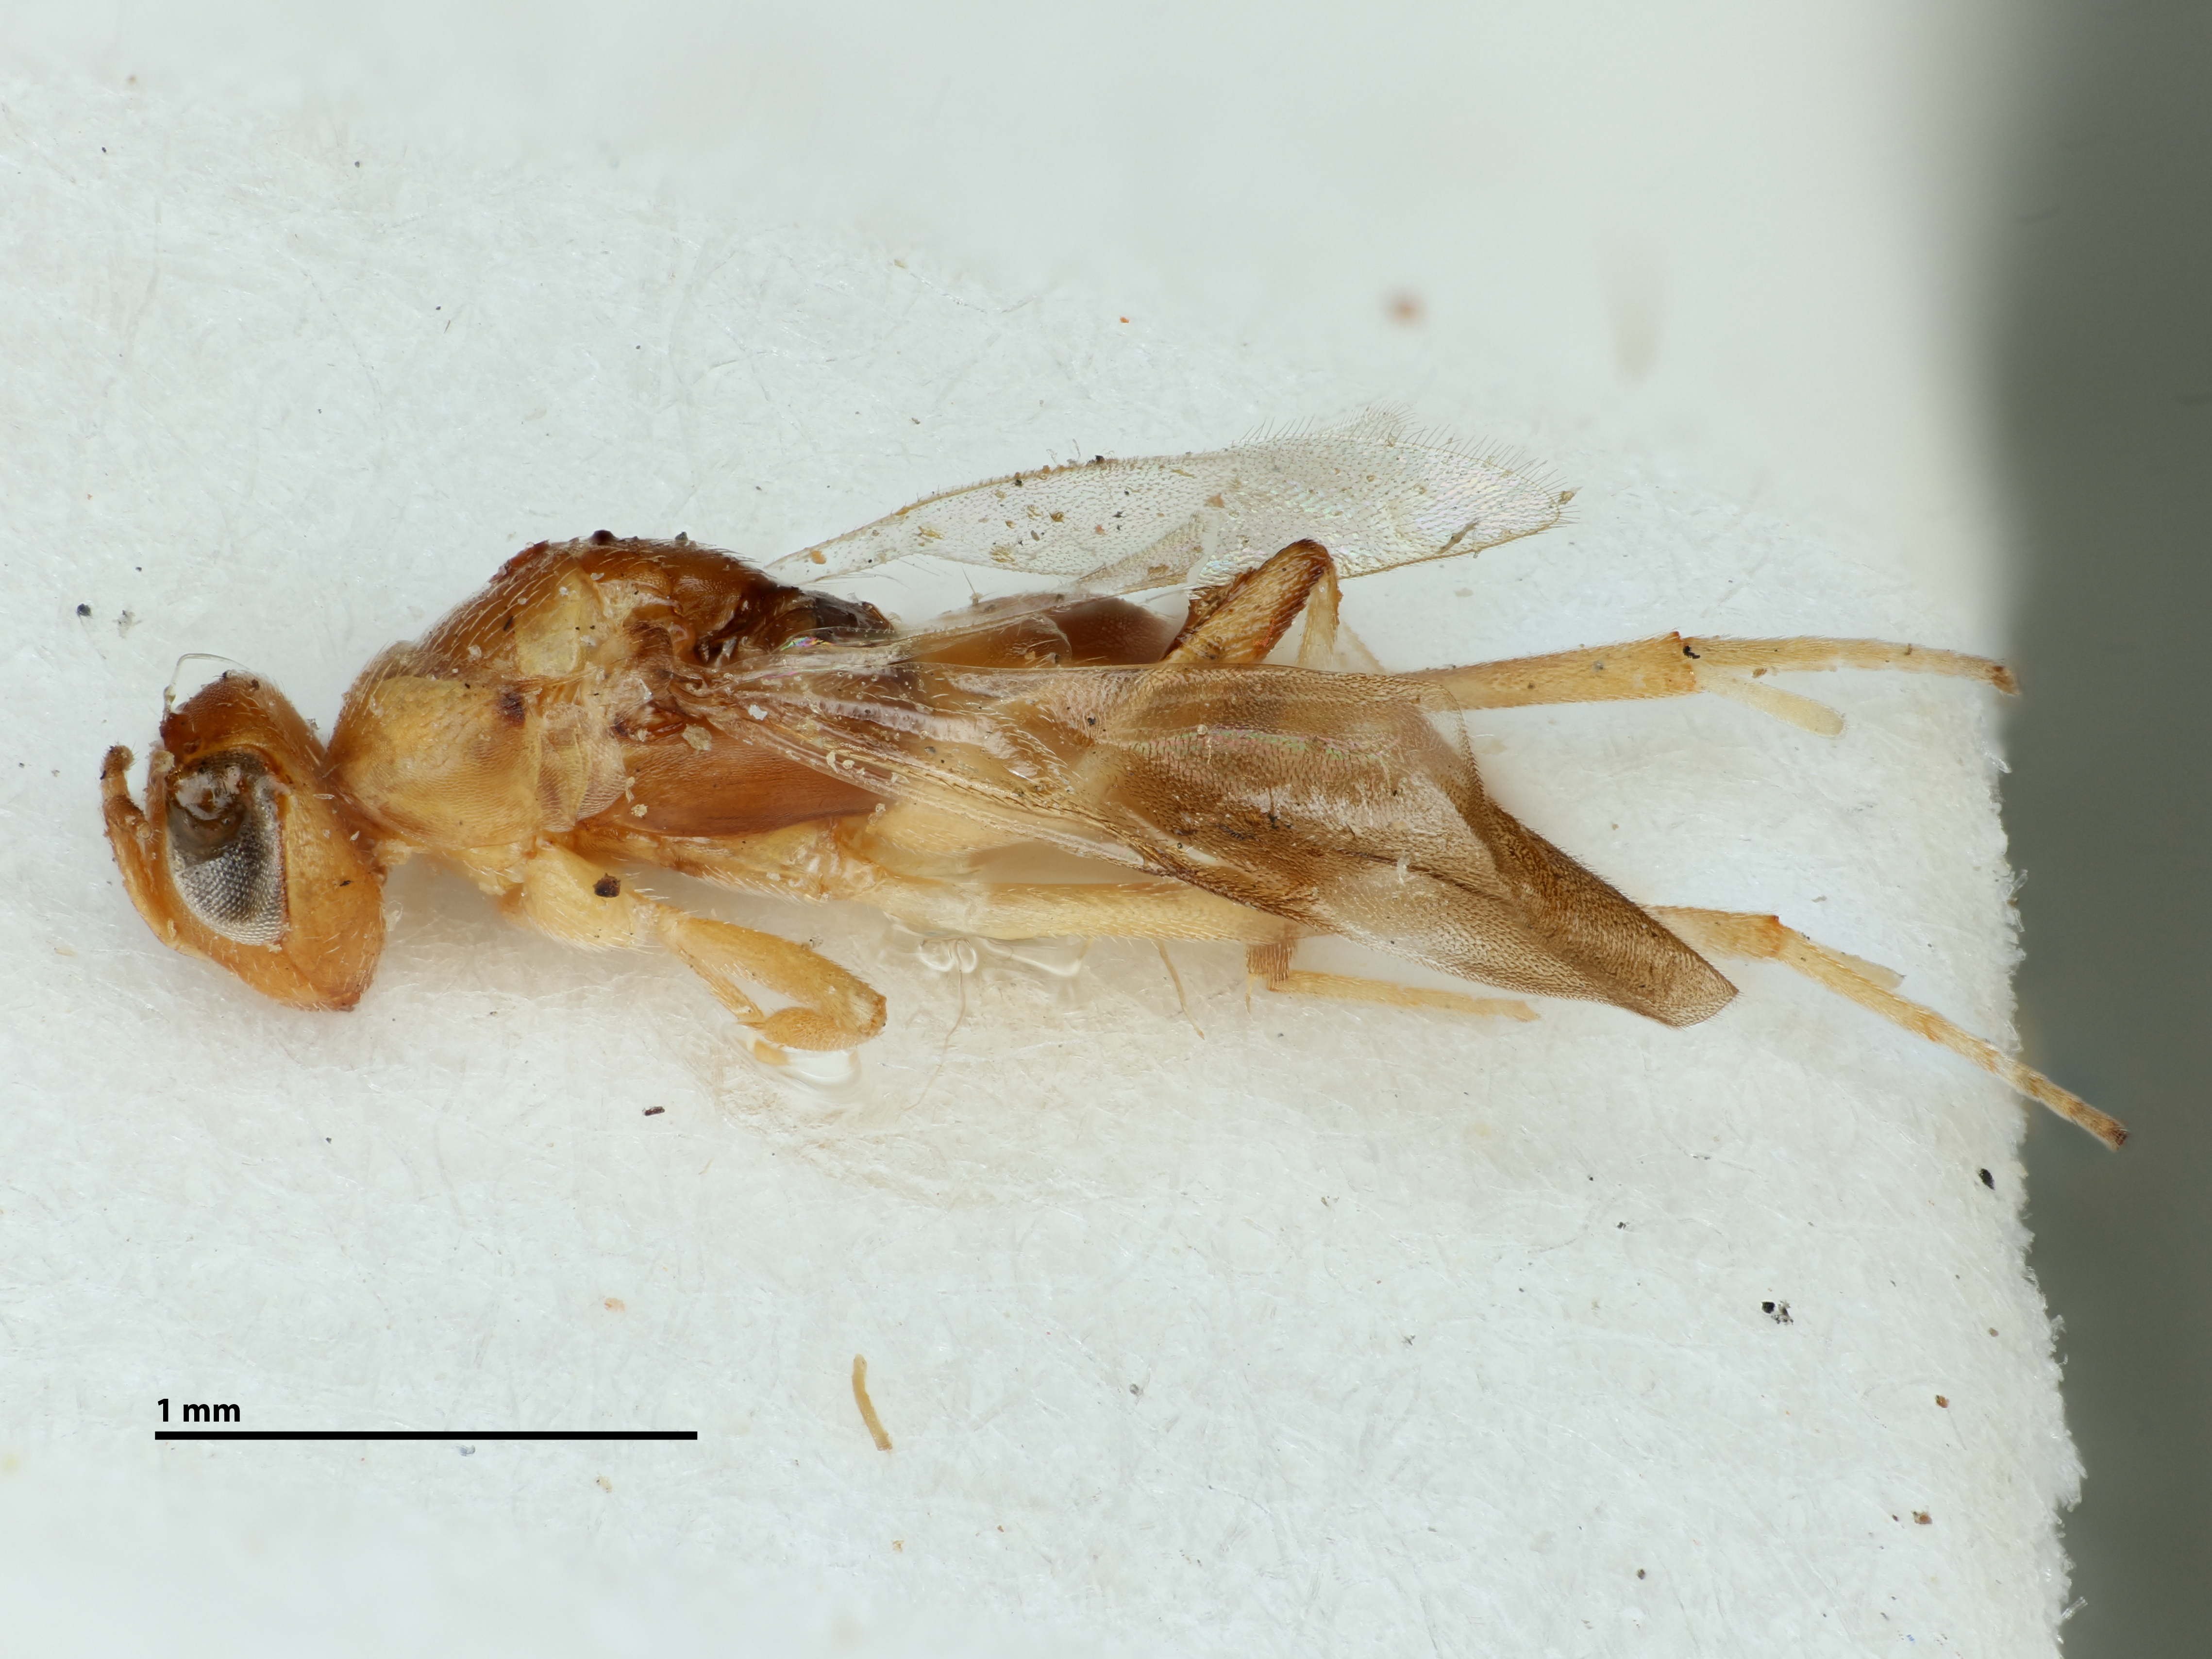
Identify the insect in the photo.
Ericydnus maculipennis
